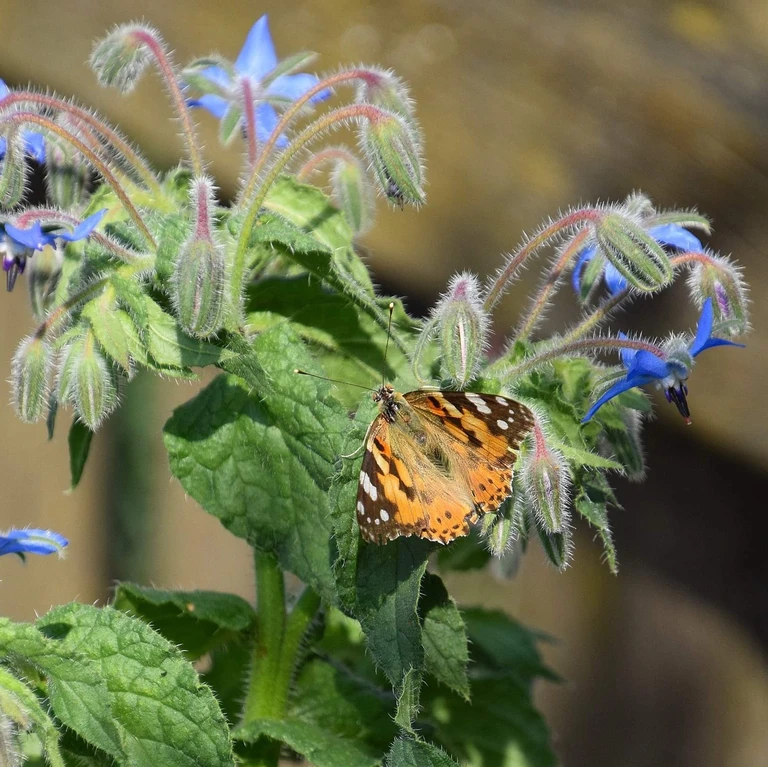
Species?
Vanessa cardui
